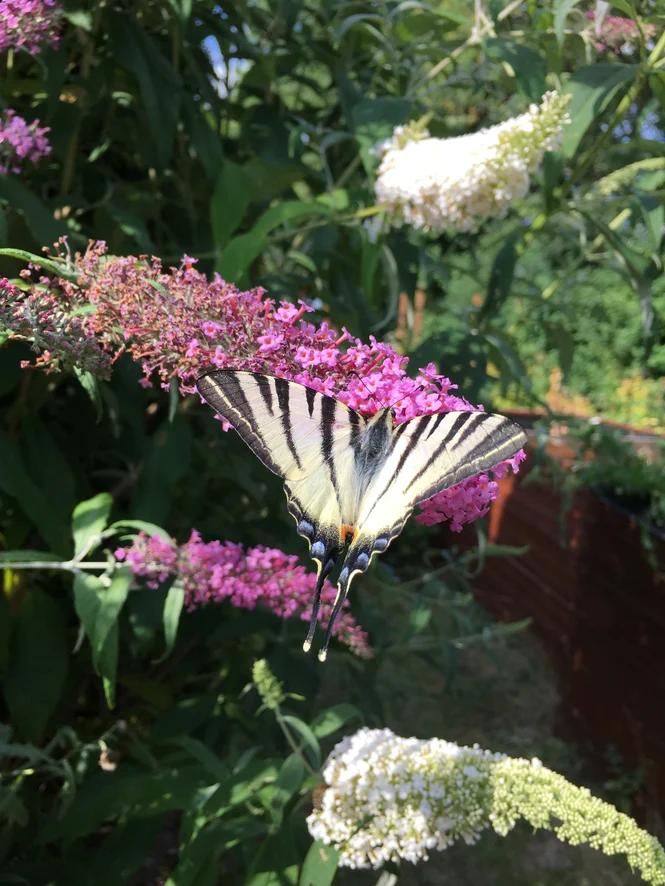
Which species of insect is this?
Iphiclides podalirius
